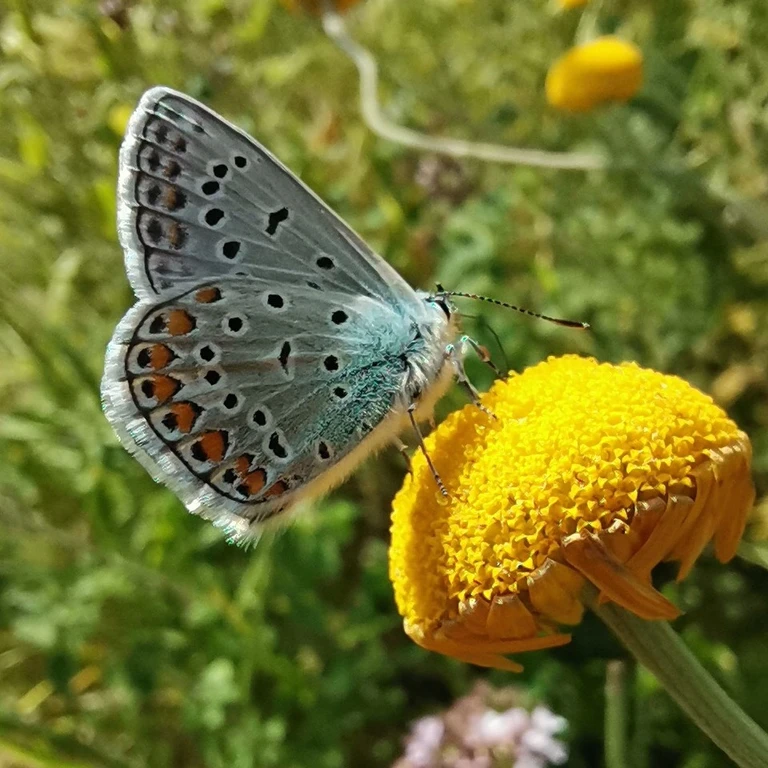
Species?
Polyommatus icarus
